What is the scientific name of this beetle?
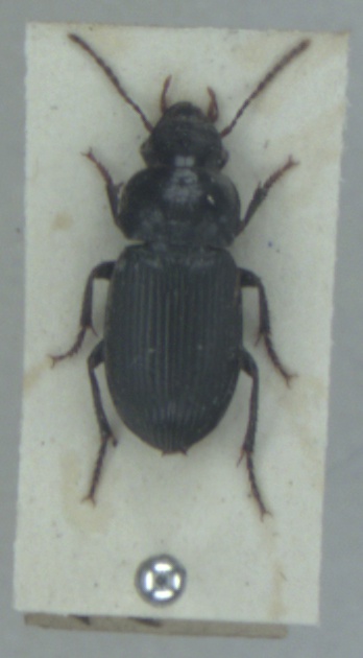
Harpalus laevipes
